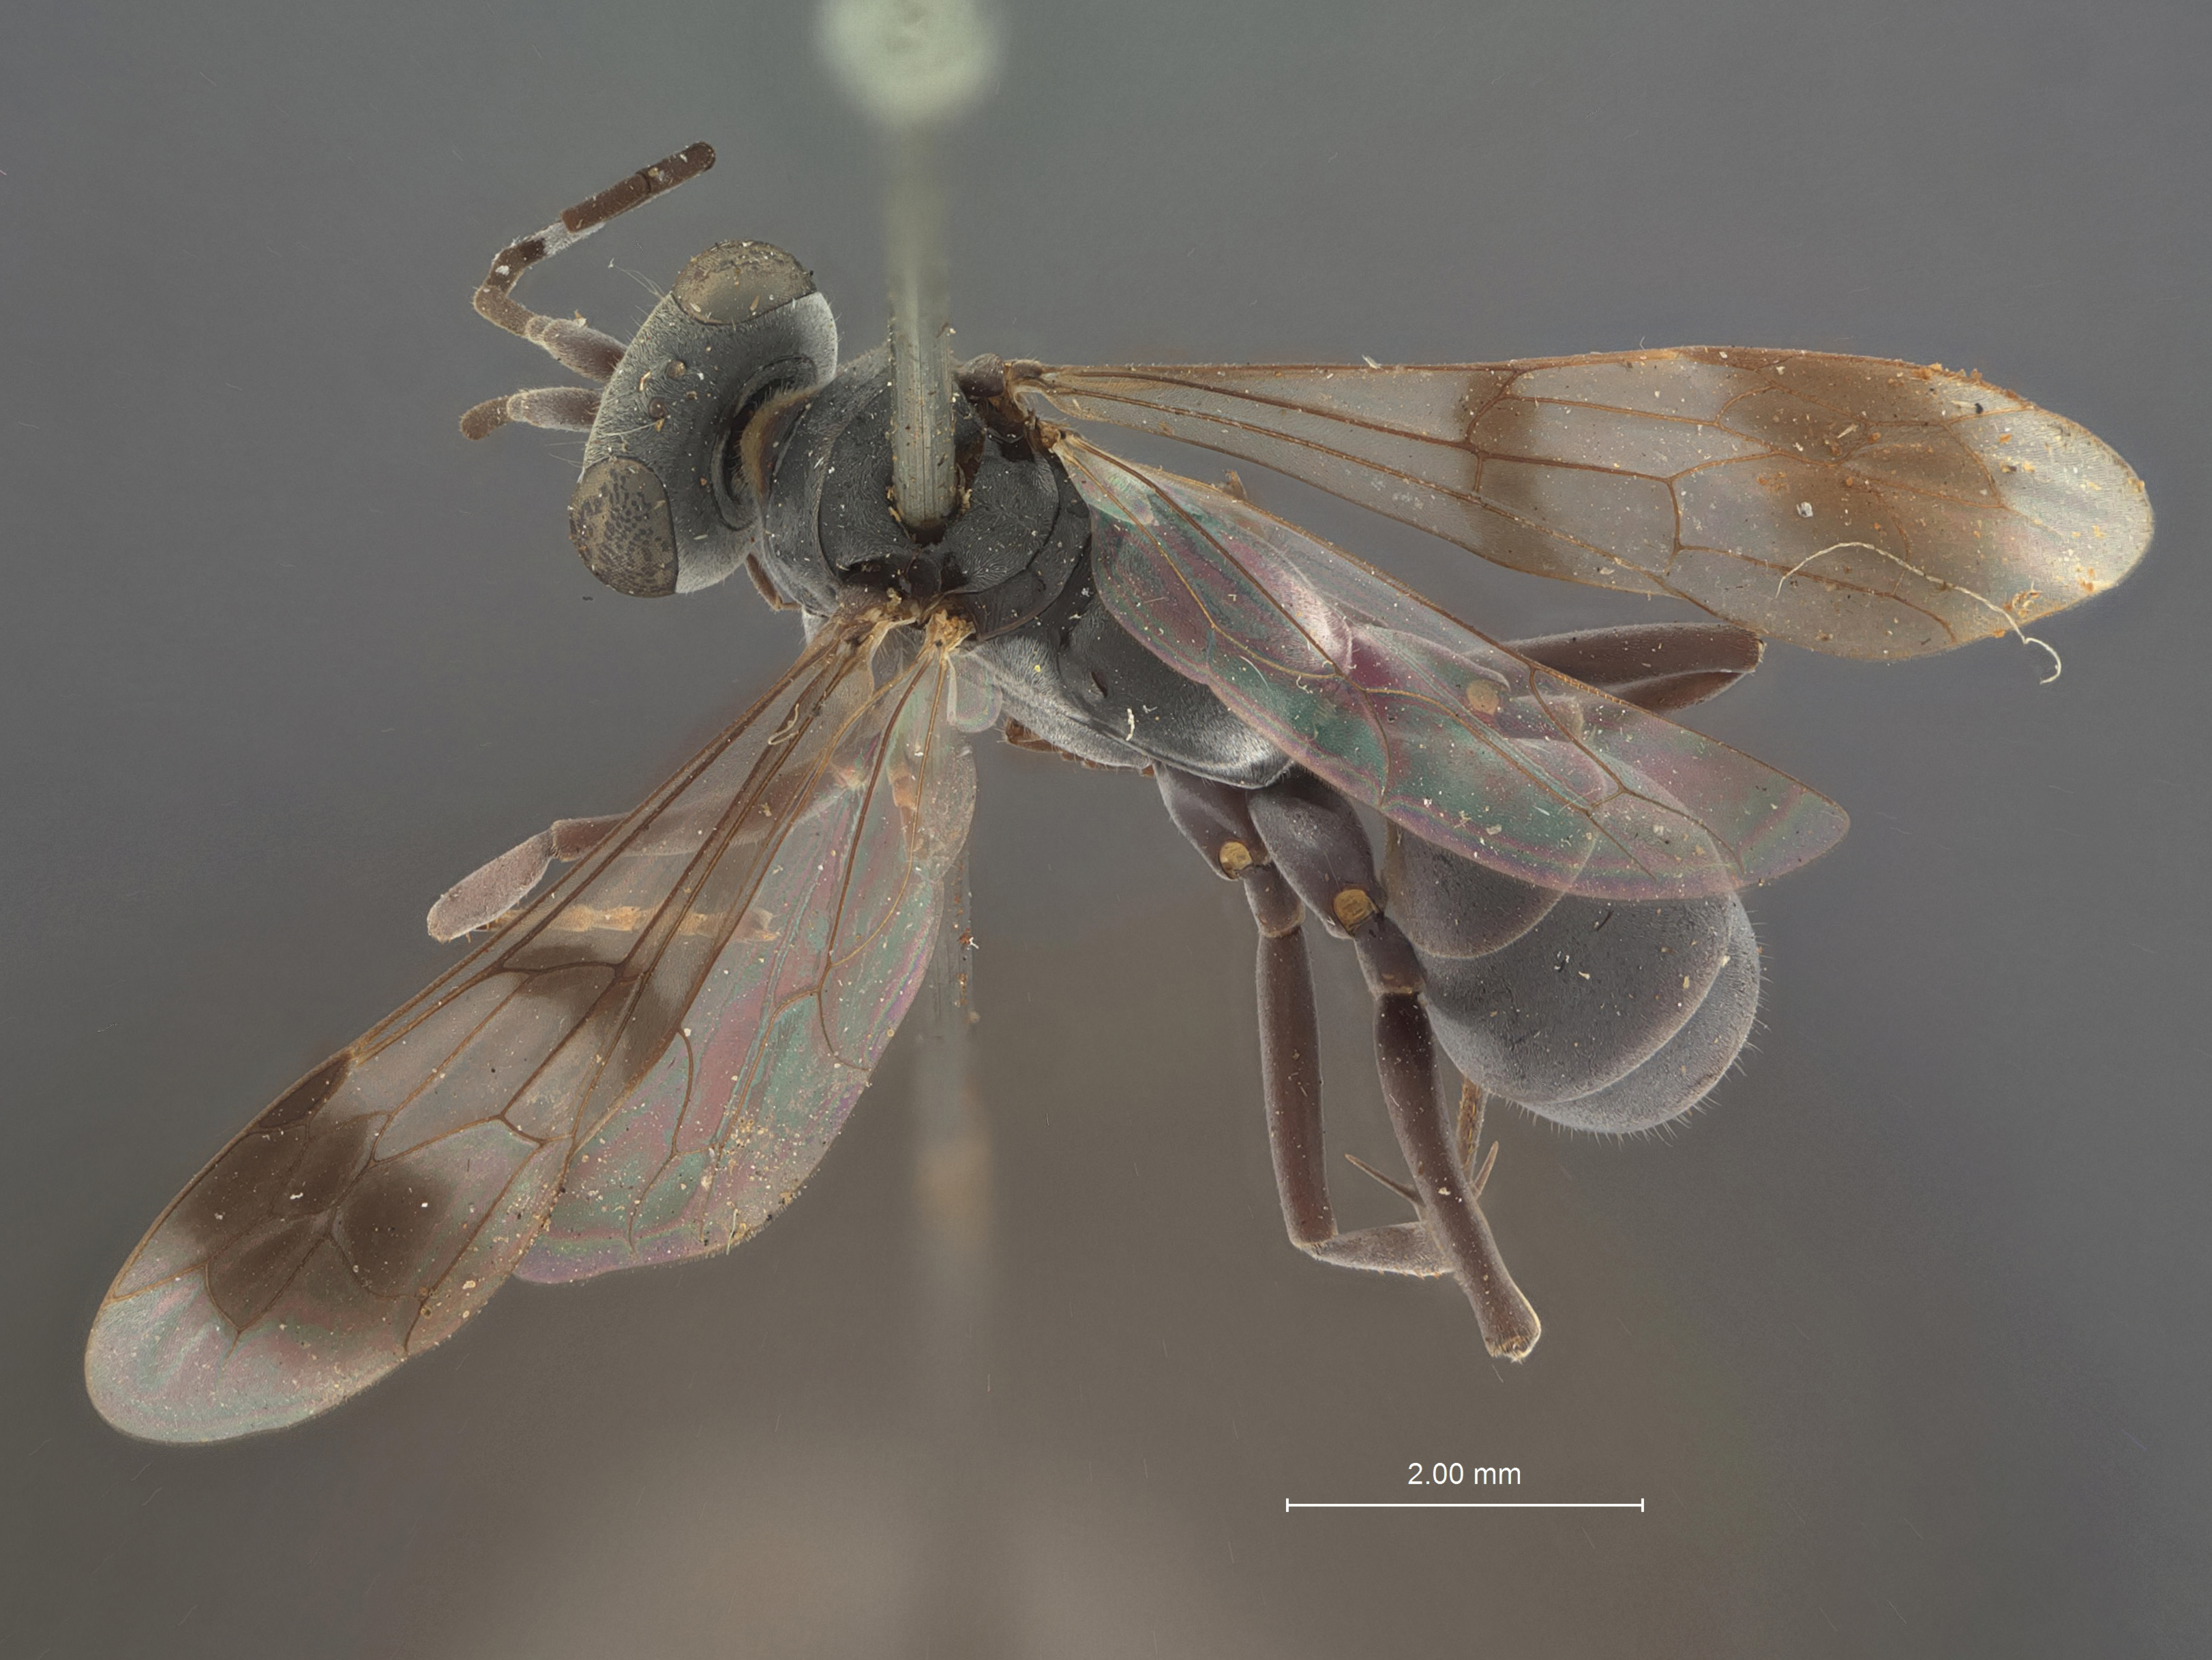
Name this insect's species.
Pseudagenia morota
